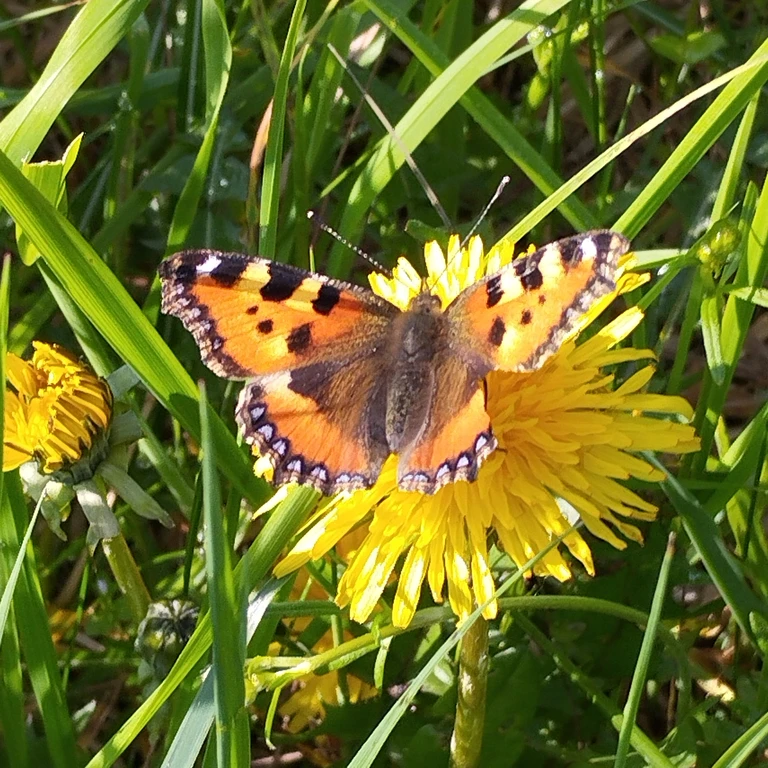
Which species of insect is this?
Aglais urticae
